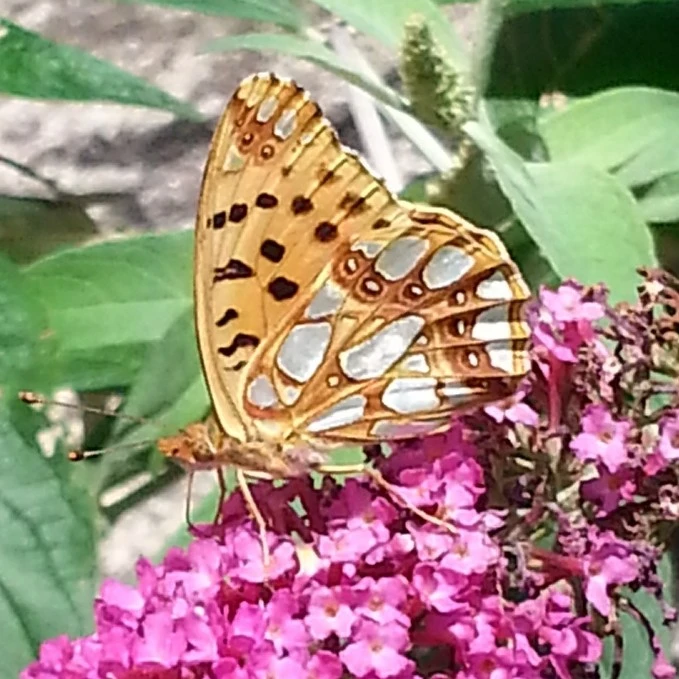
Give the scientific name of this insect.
Issoria lathonia
